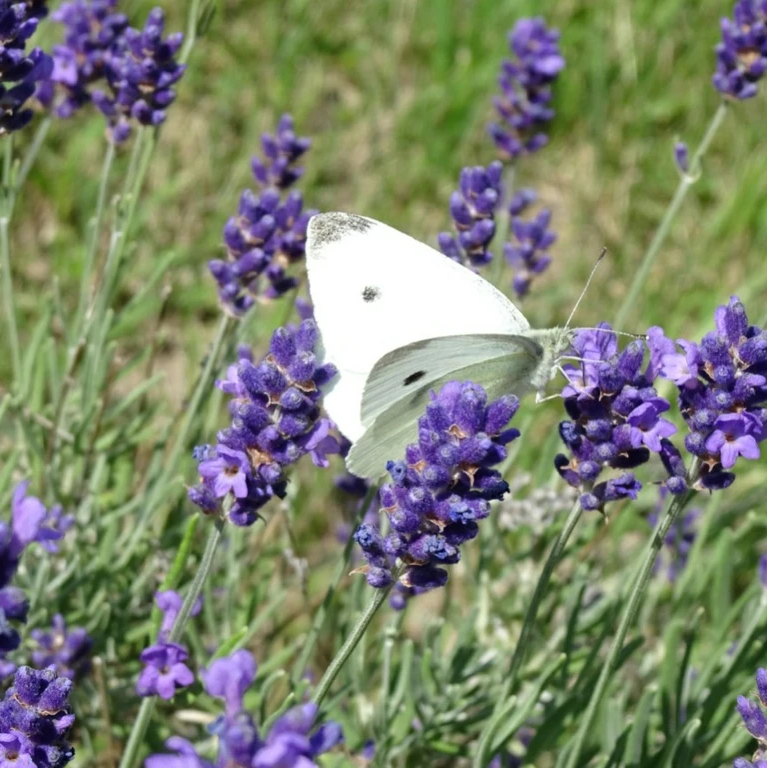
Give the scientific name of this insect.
Pieris rapae
